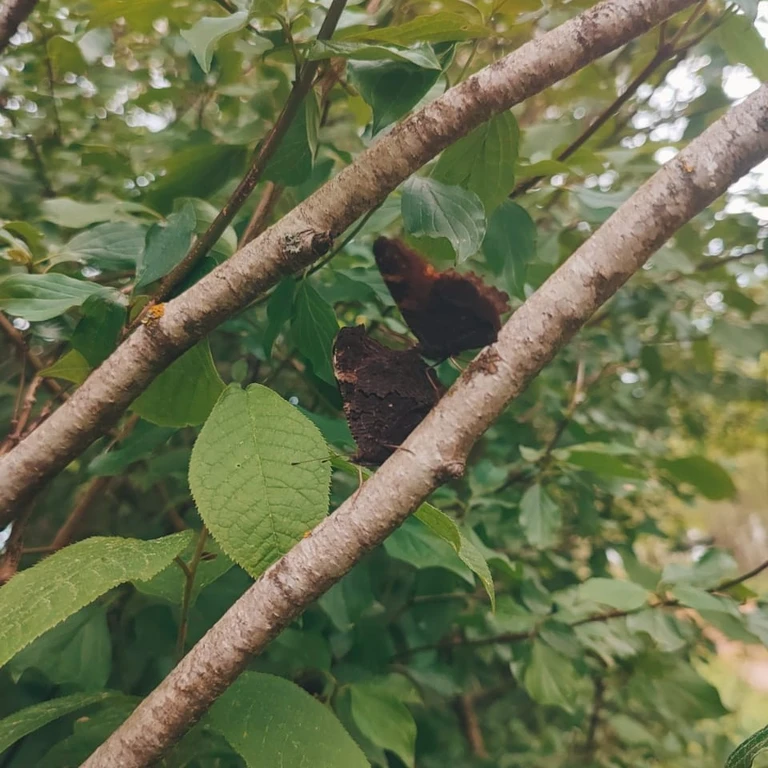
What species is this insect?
Aglais io
